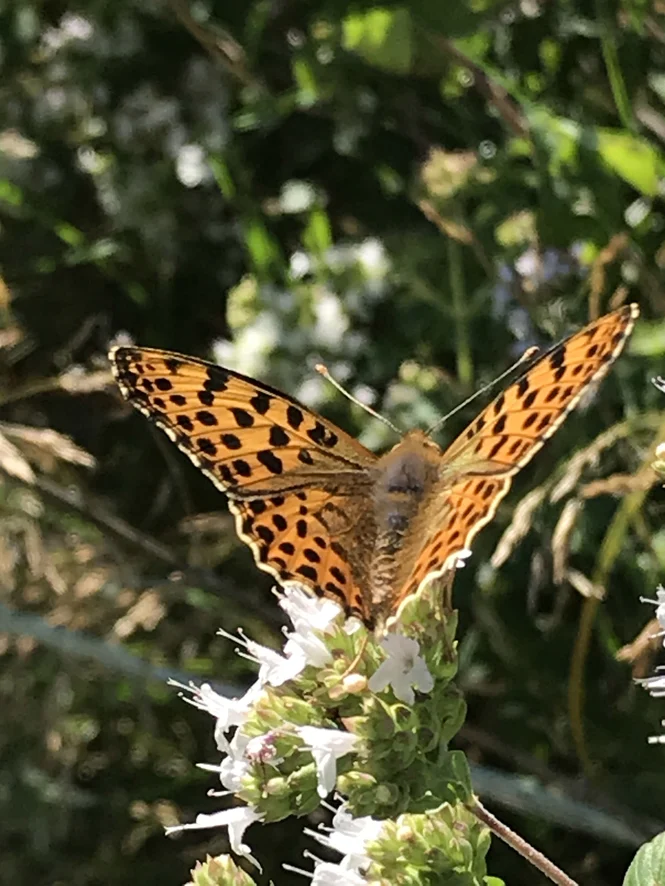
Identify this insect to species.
Issoria lathonia
